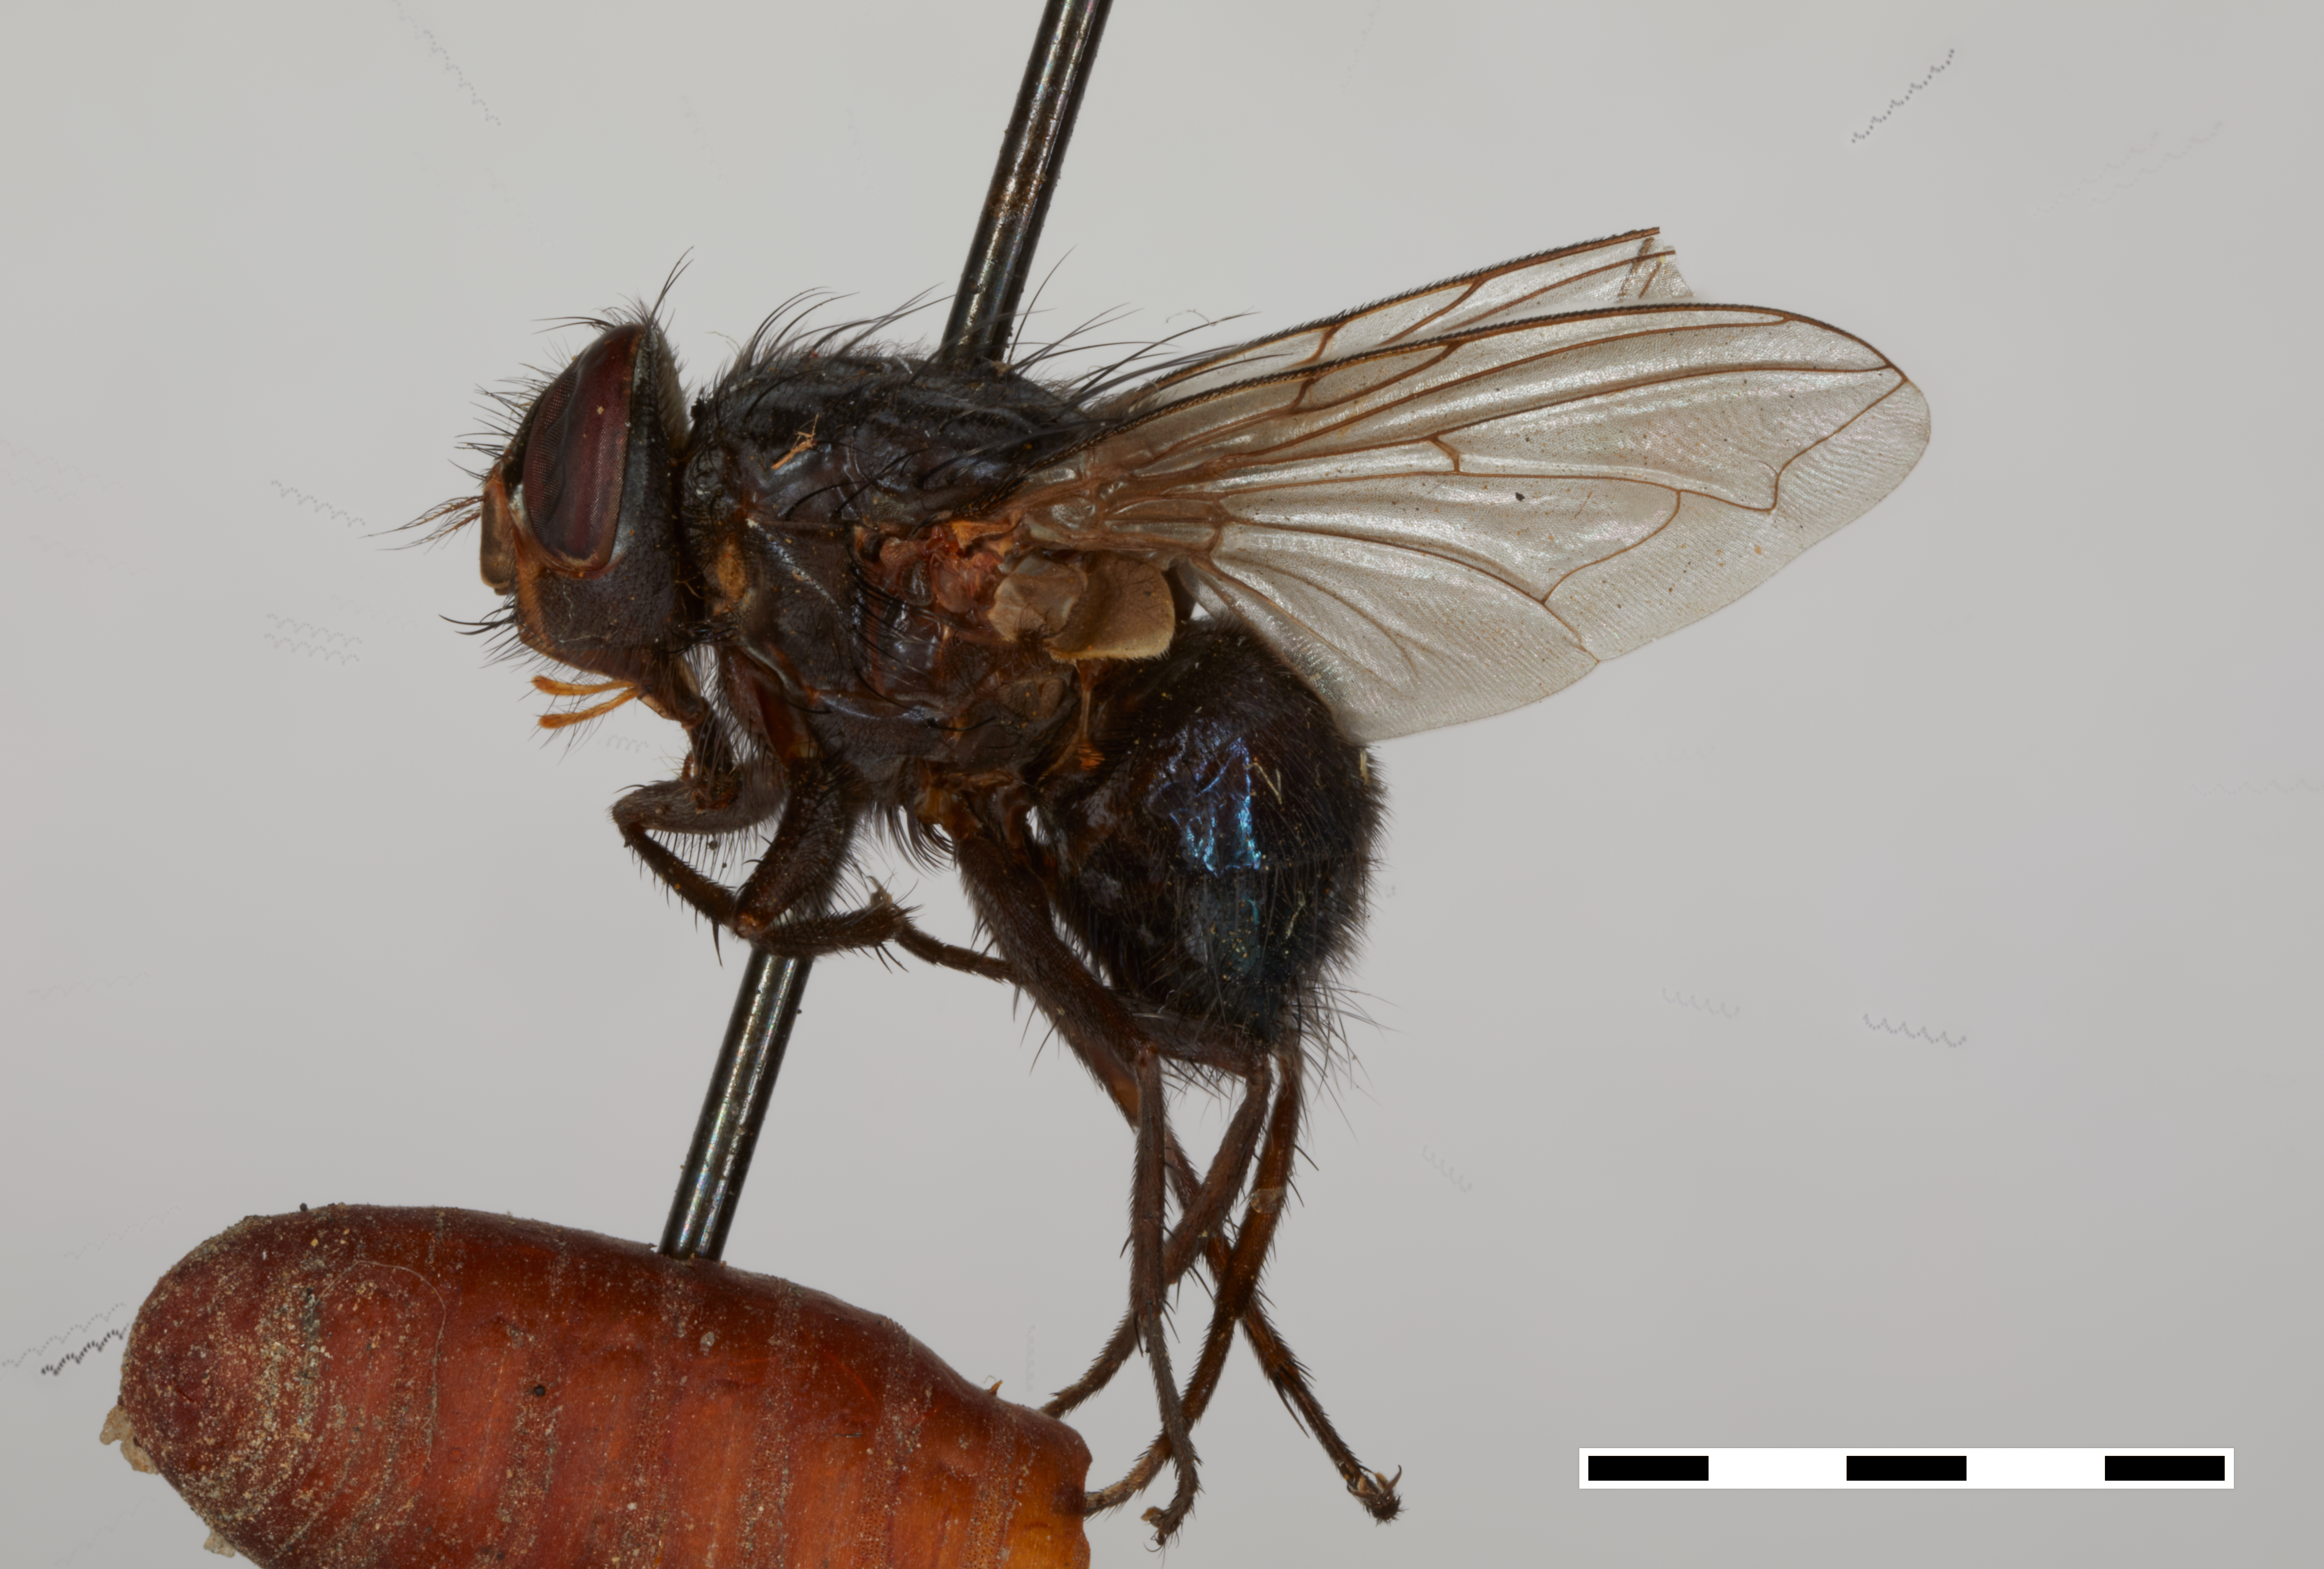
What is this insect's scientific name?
Calliphora livida
